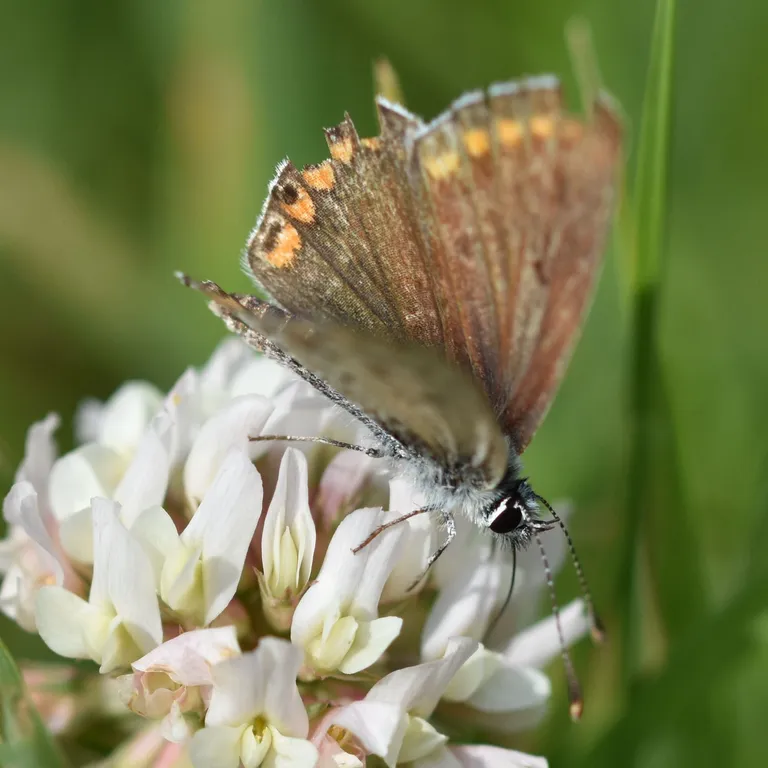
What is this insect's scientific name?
Aricia agestis/artaxerxes
